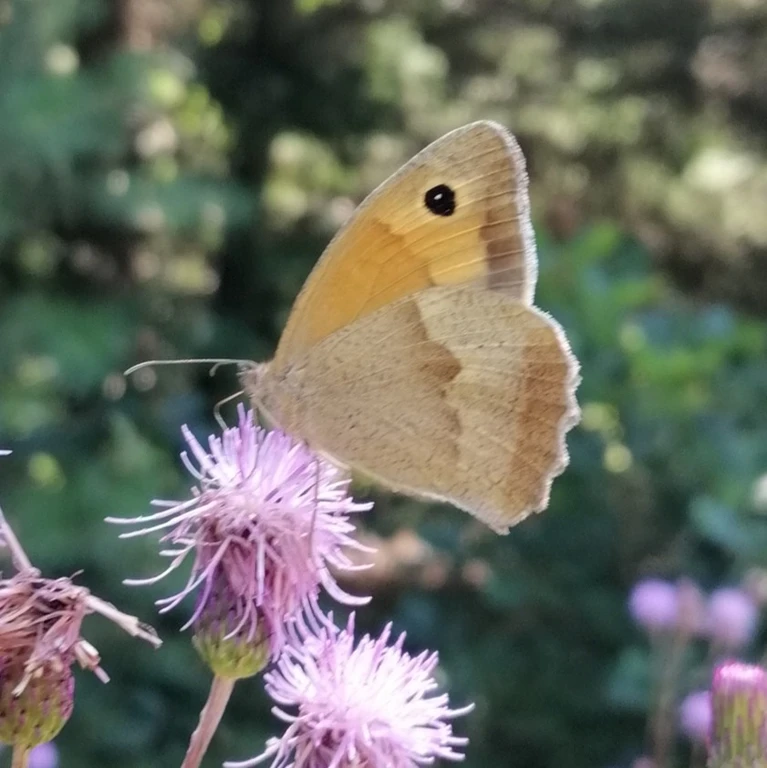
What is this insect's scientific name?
Maniola jurtina
